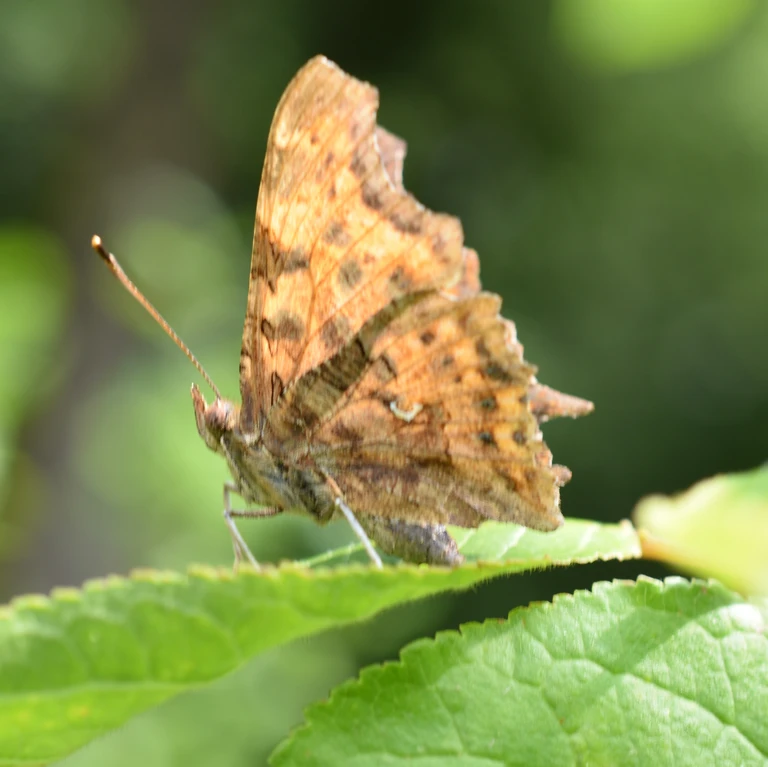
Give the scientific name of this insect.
Polygonia c-album
